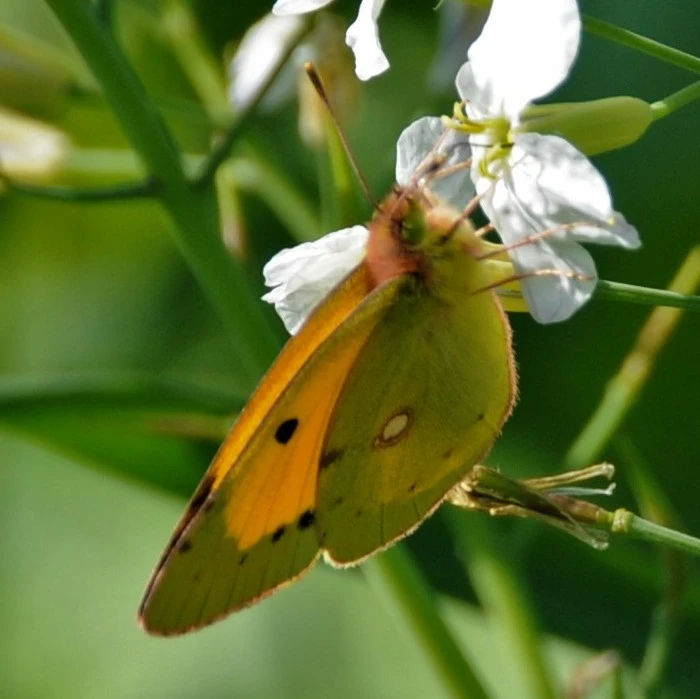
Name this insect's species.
Colias croceus
